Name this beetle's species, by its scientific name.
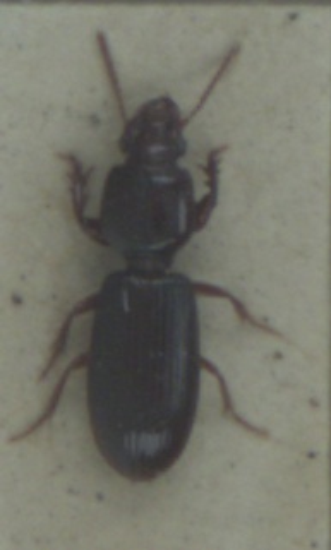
Clivina fossor
